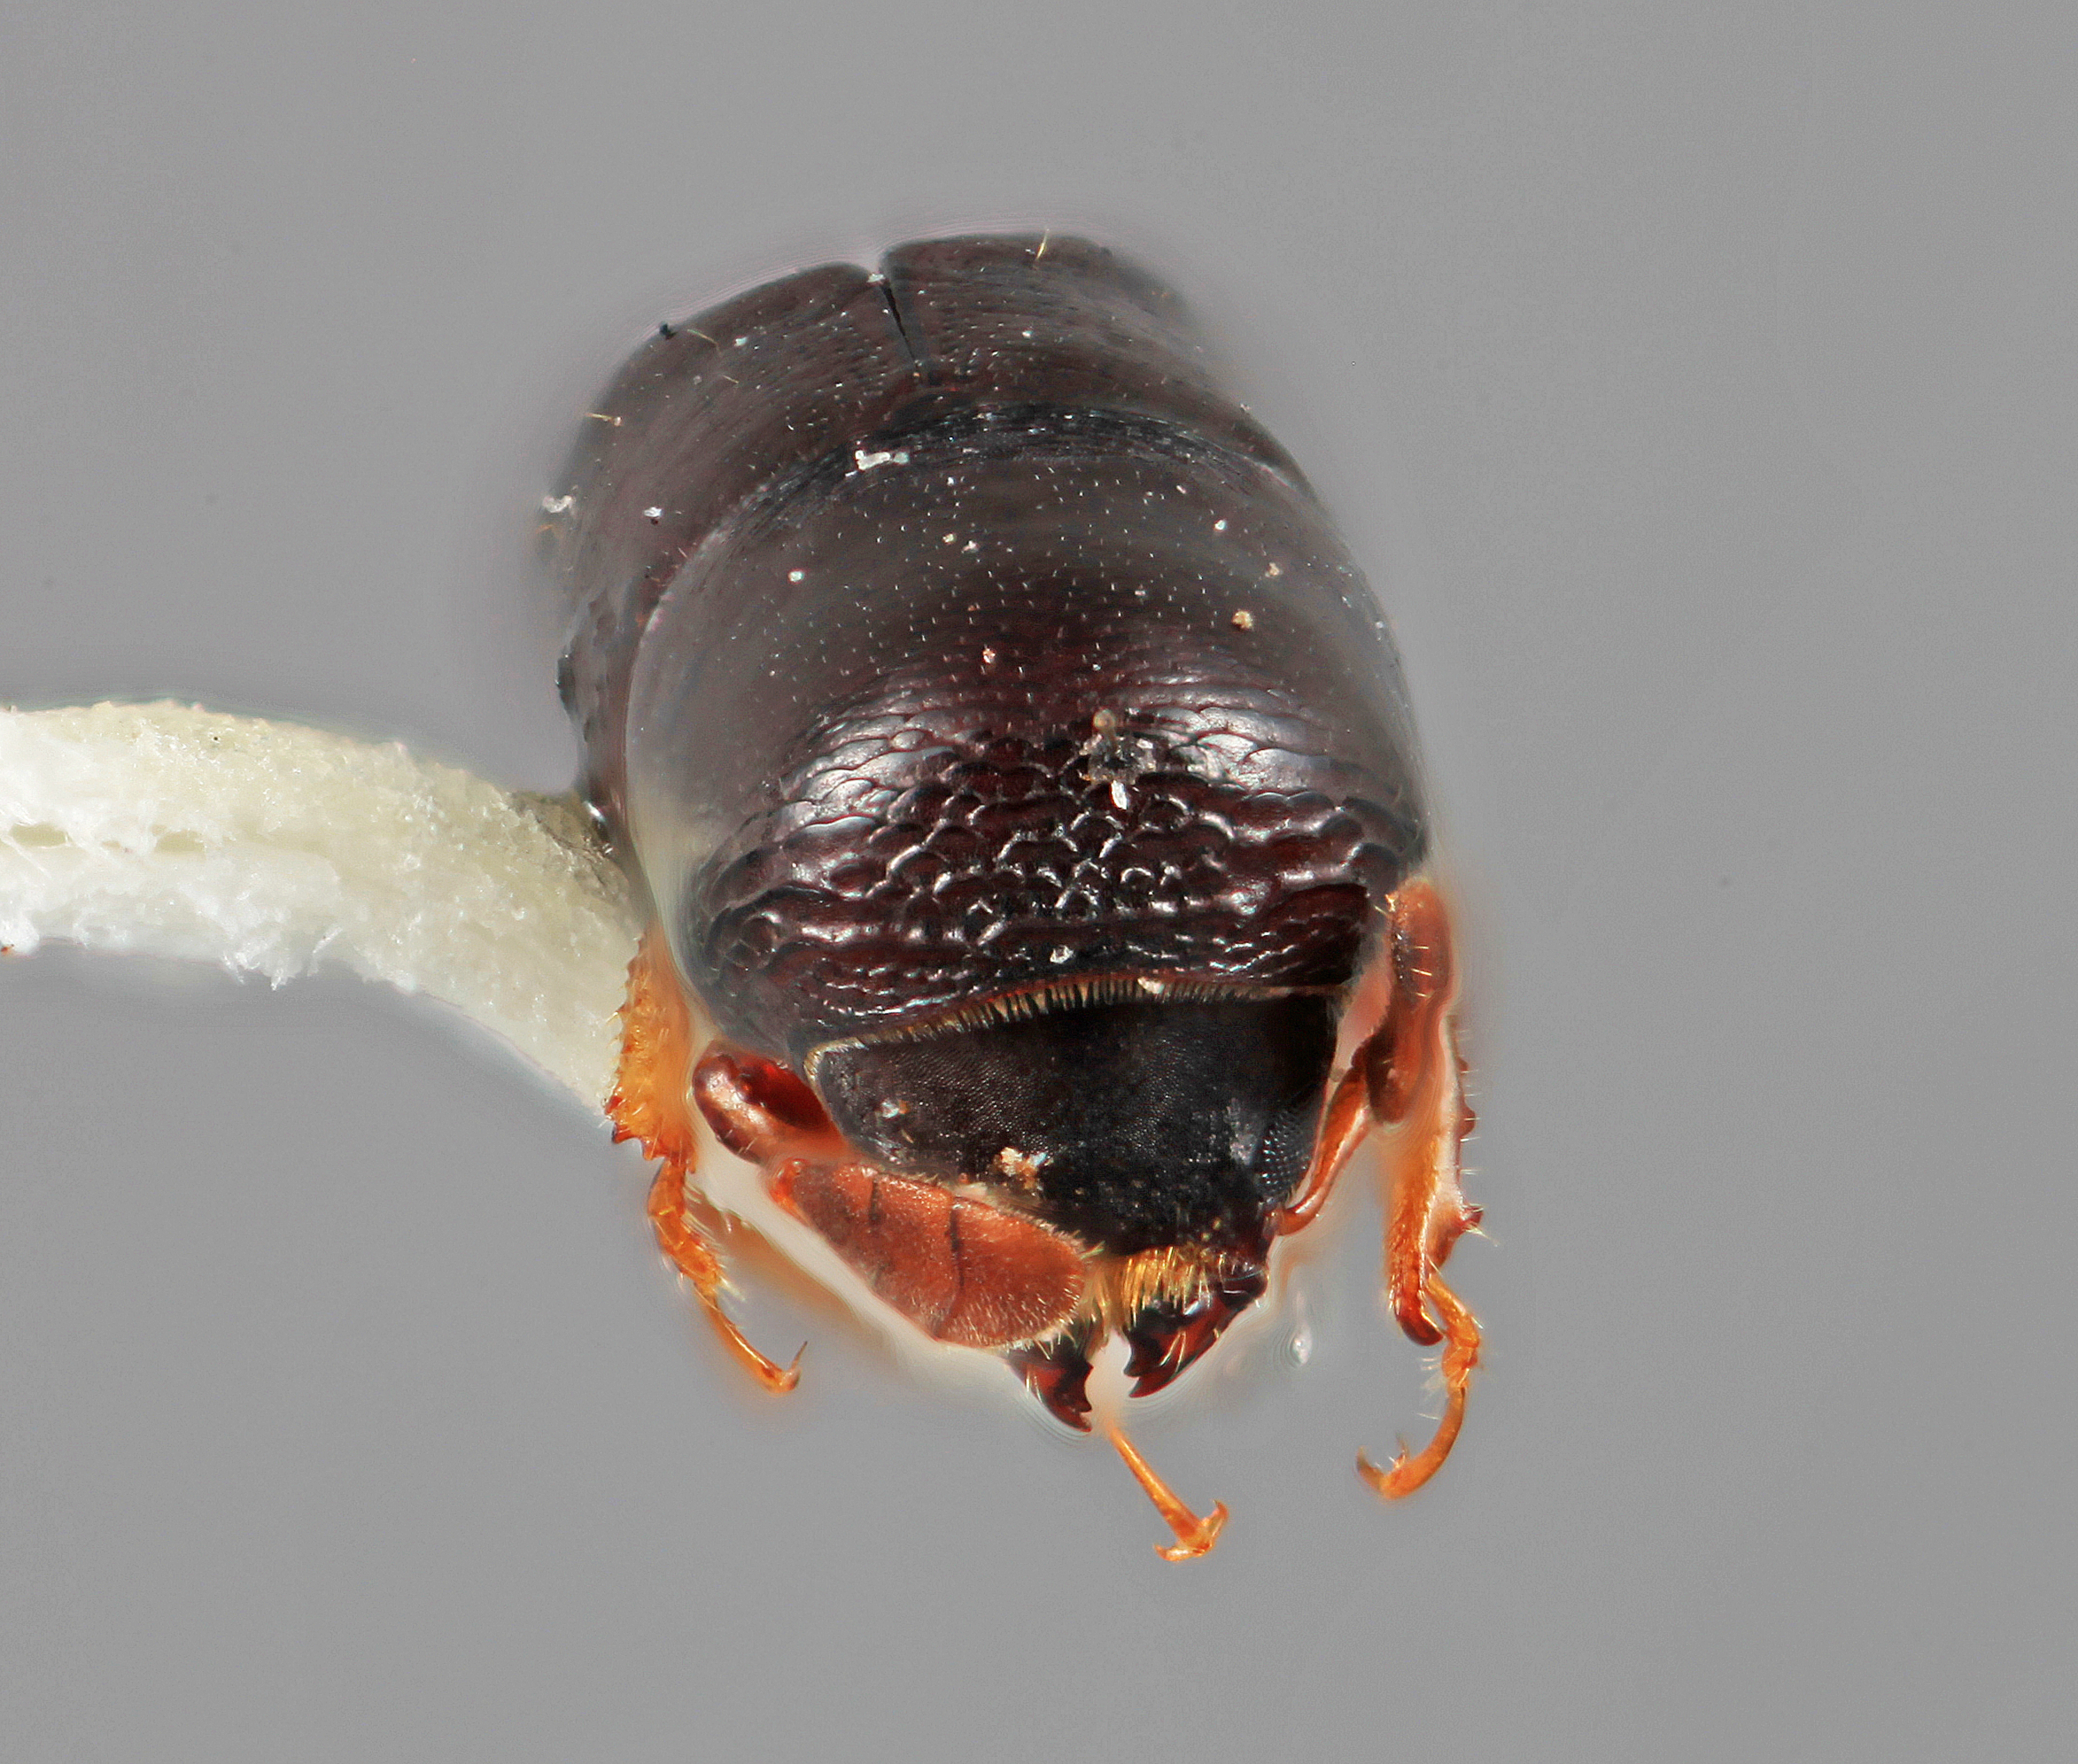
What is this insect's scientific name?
Amphicranus quadridens
